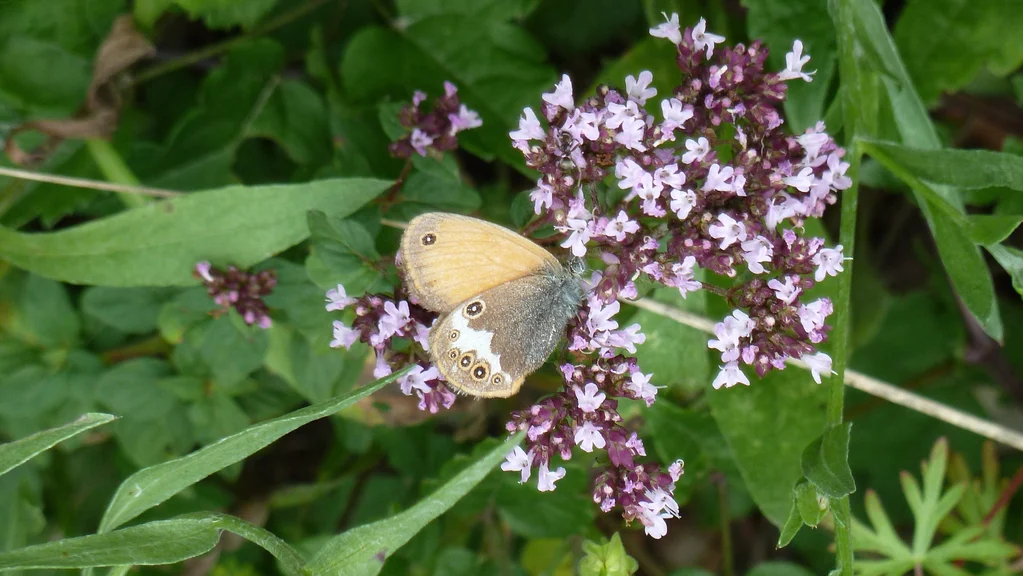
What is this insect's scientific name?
Coenonympha arcania
